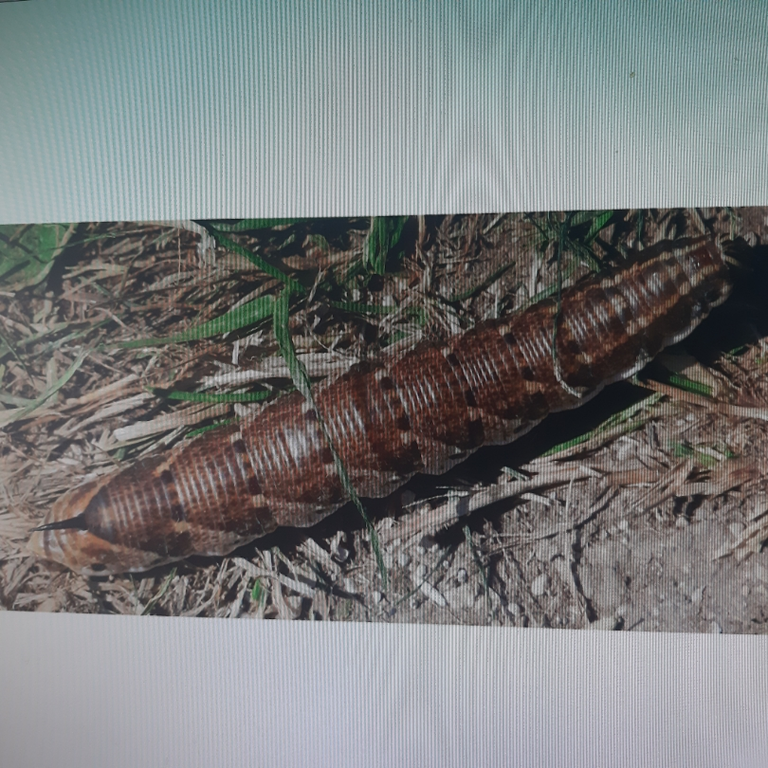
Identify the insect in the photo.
Agrius convolvuli
